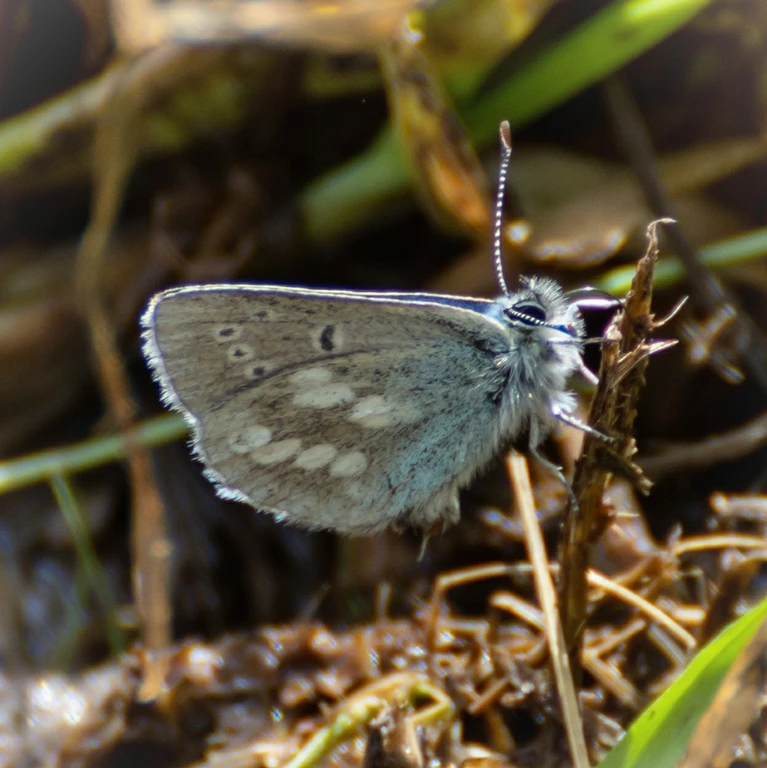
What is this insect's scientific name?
Agriades orbitulus (also Albulina orbitulus)
